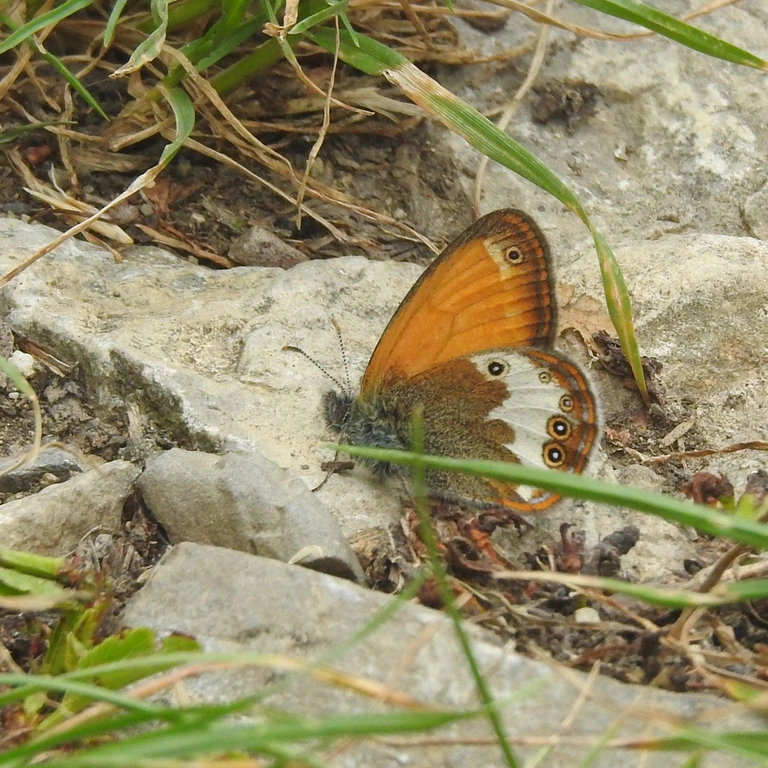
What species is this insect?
Coenonympha arcania
